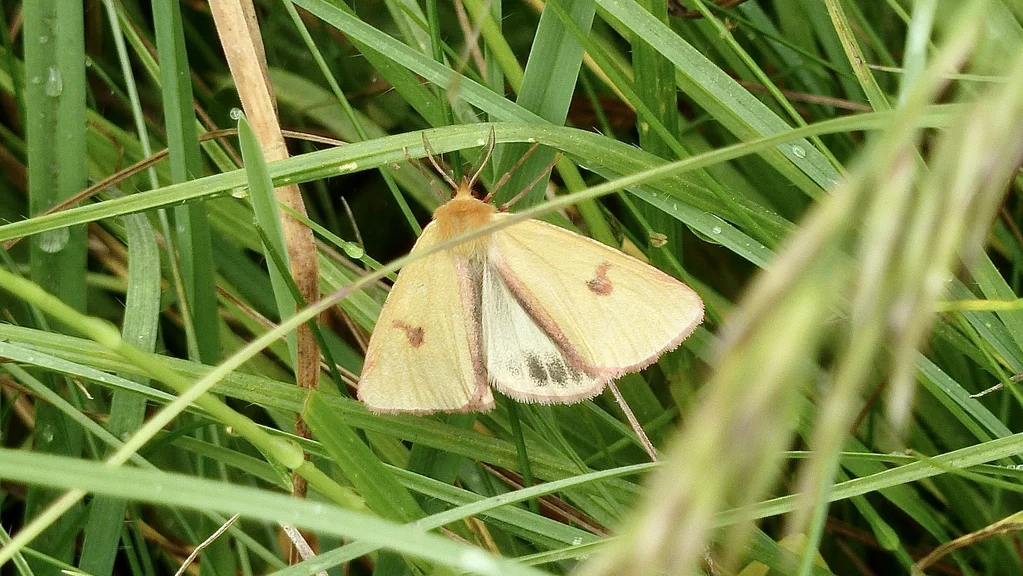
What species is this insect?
Diacrisia sannio
